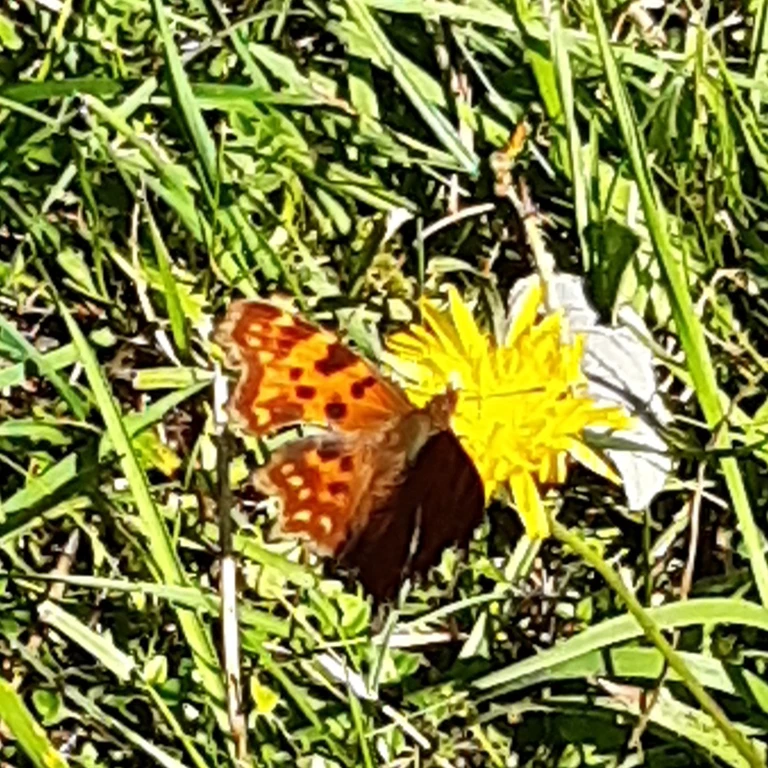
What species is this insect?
Polygonia c-album
